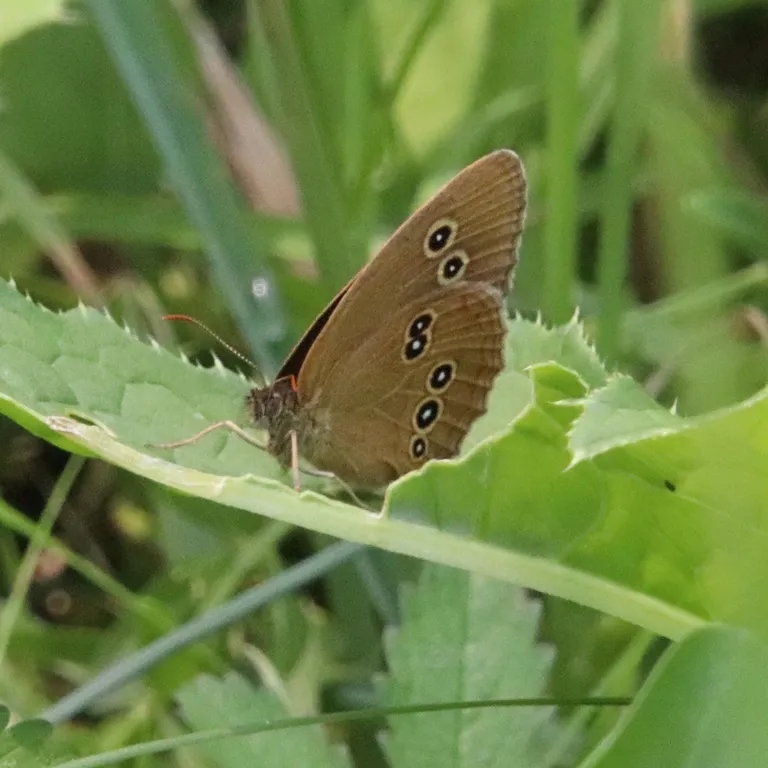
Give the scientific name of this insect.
Aphantopus hyperantus
